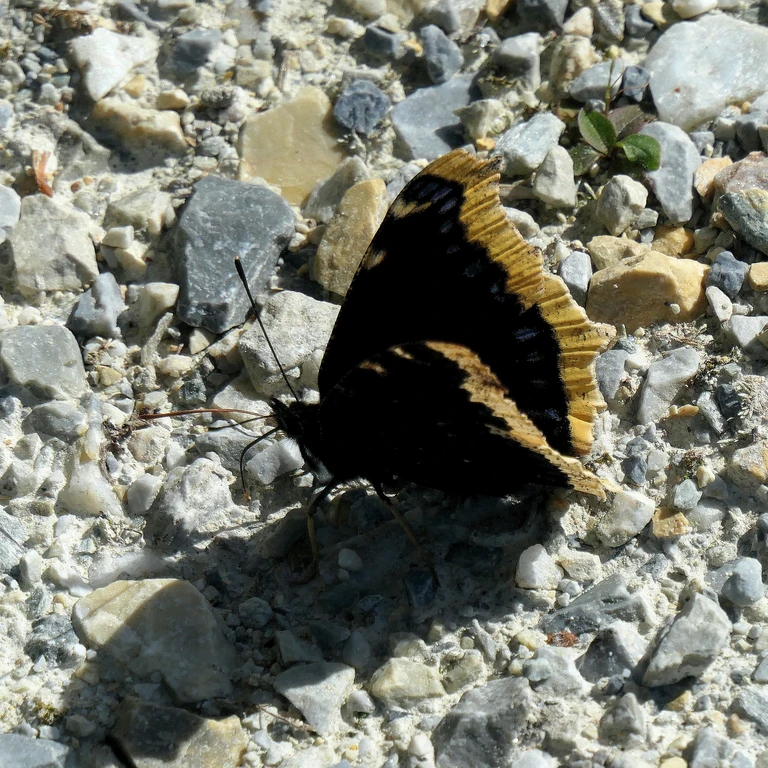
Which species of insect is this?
Nymphalis antiopa
